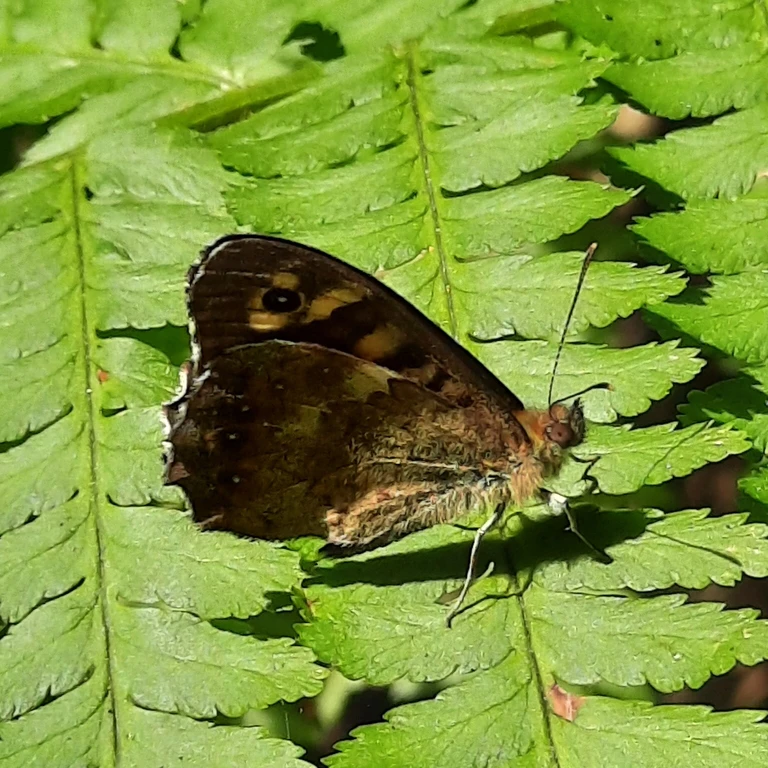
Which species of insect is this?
Pararge aegeria
